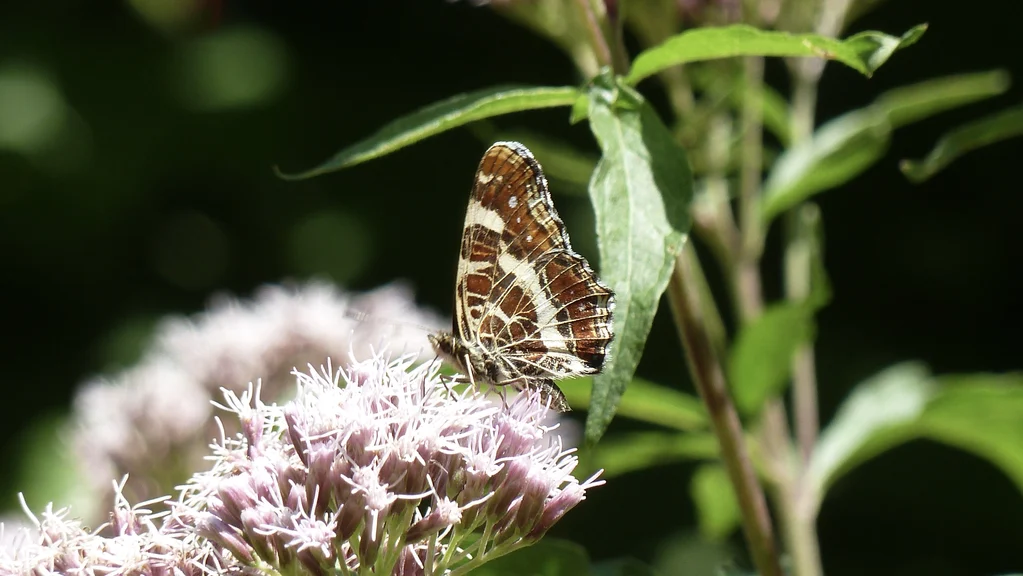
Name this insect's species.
Araschnia levana
